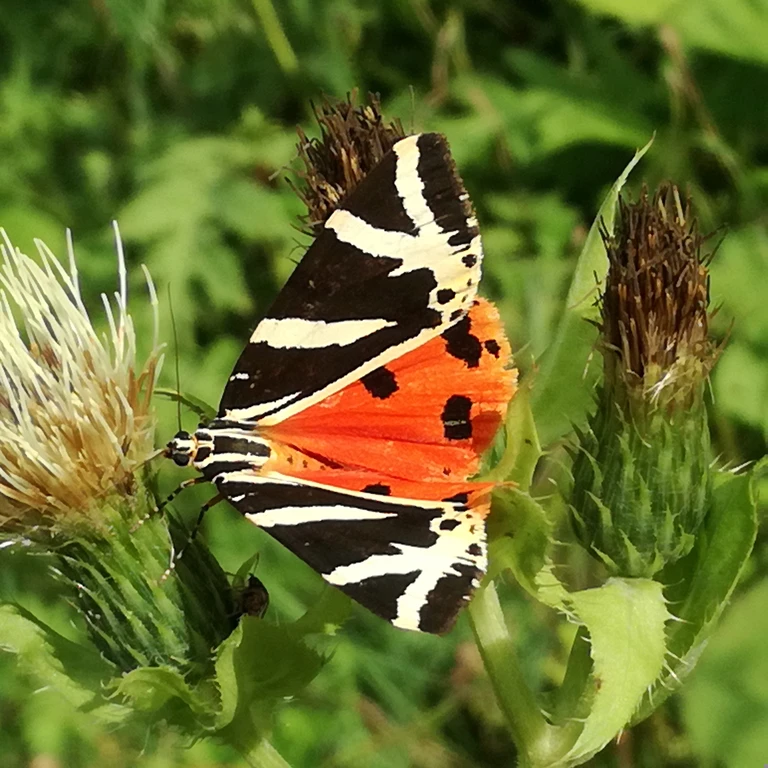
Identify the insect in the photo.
Euplagia quadripunctaria
